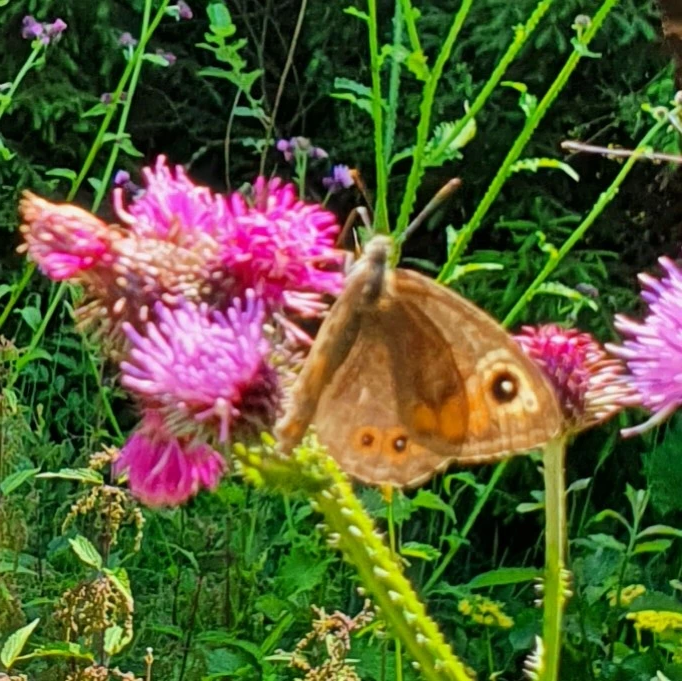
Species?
Lasiommata maera (also Pararge maera)
